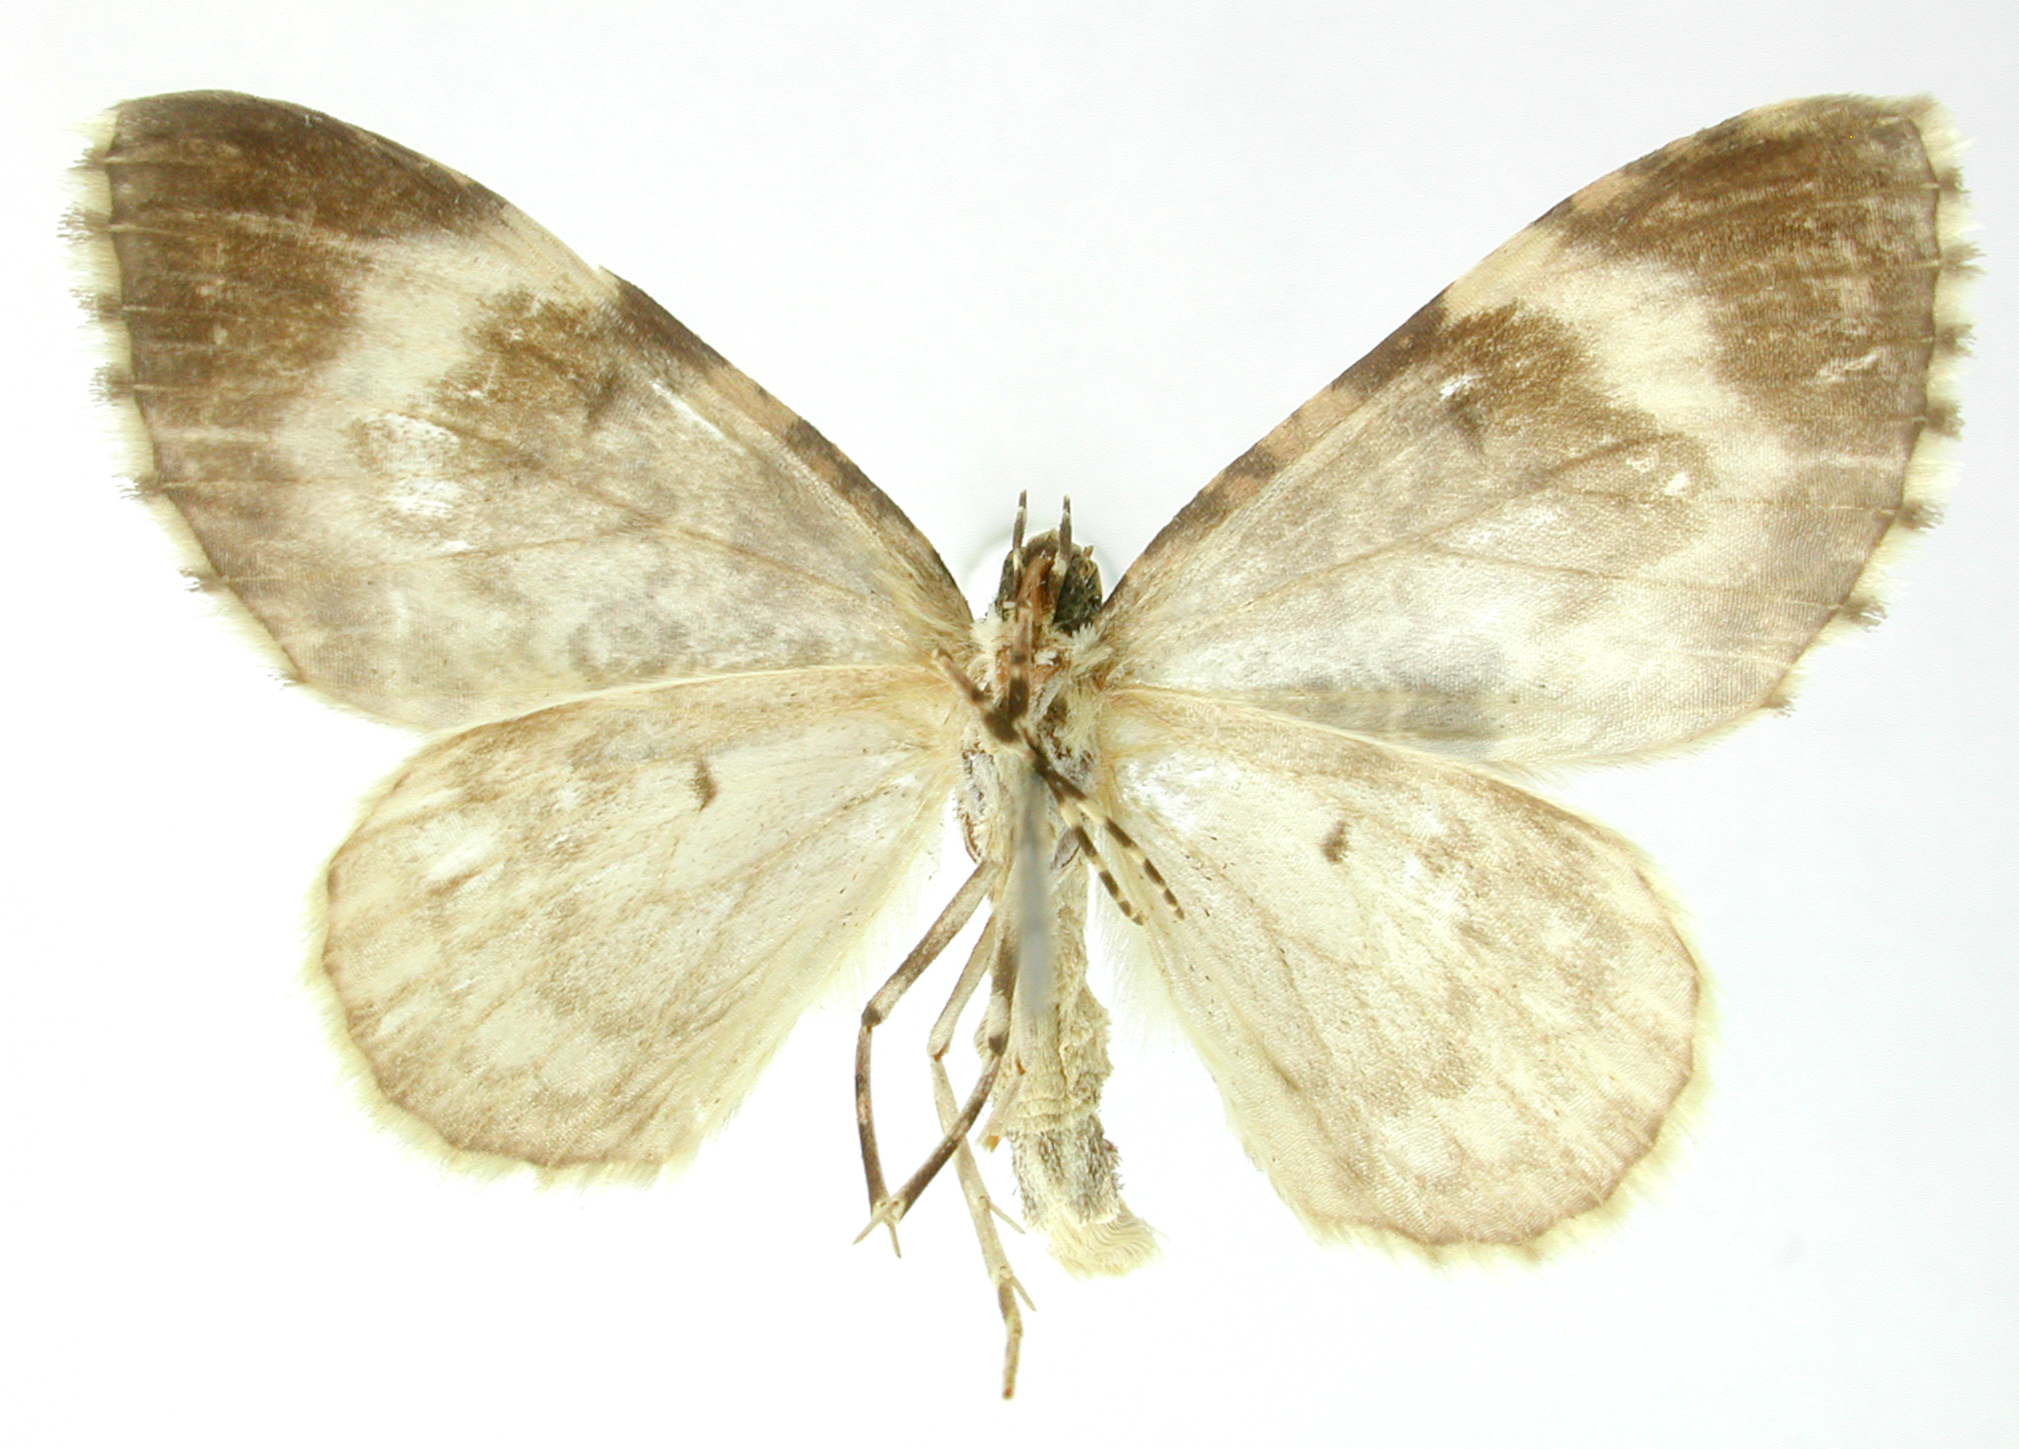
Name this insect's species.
Cidaria cenizata
